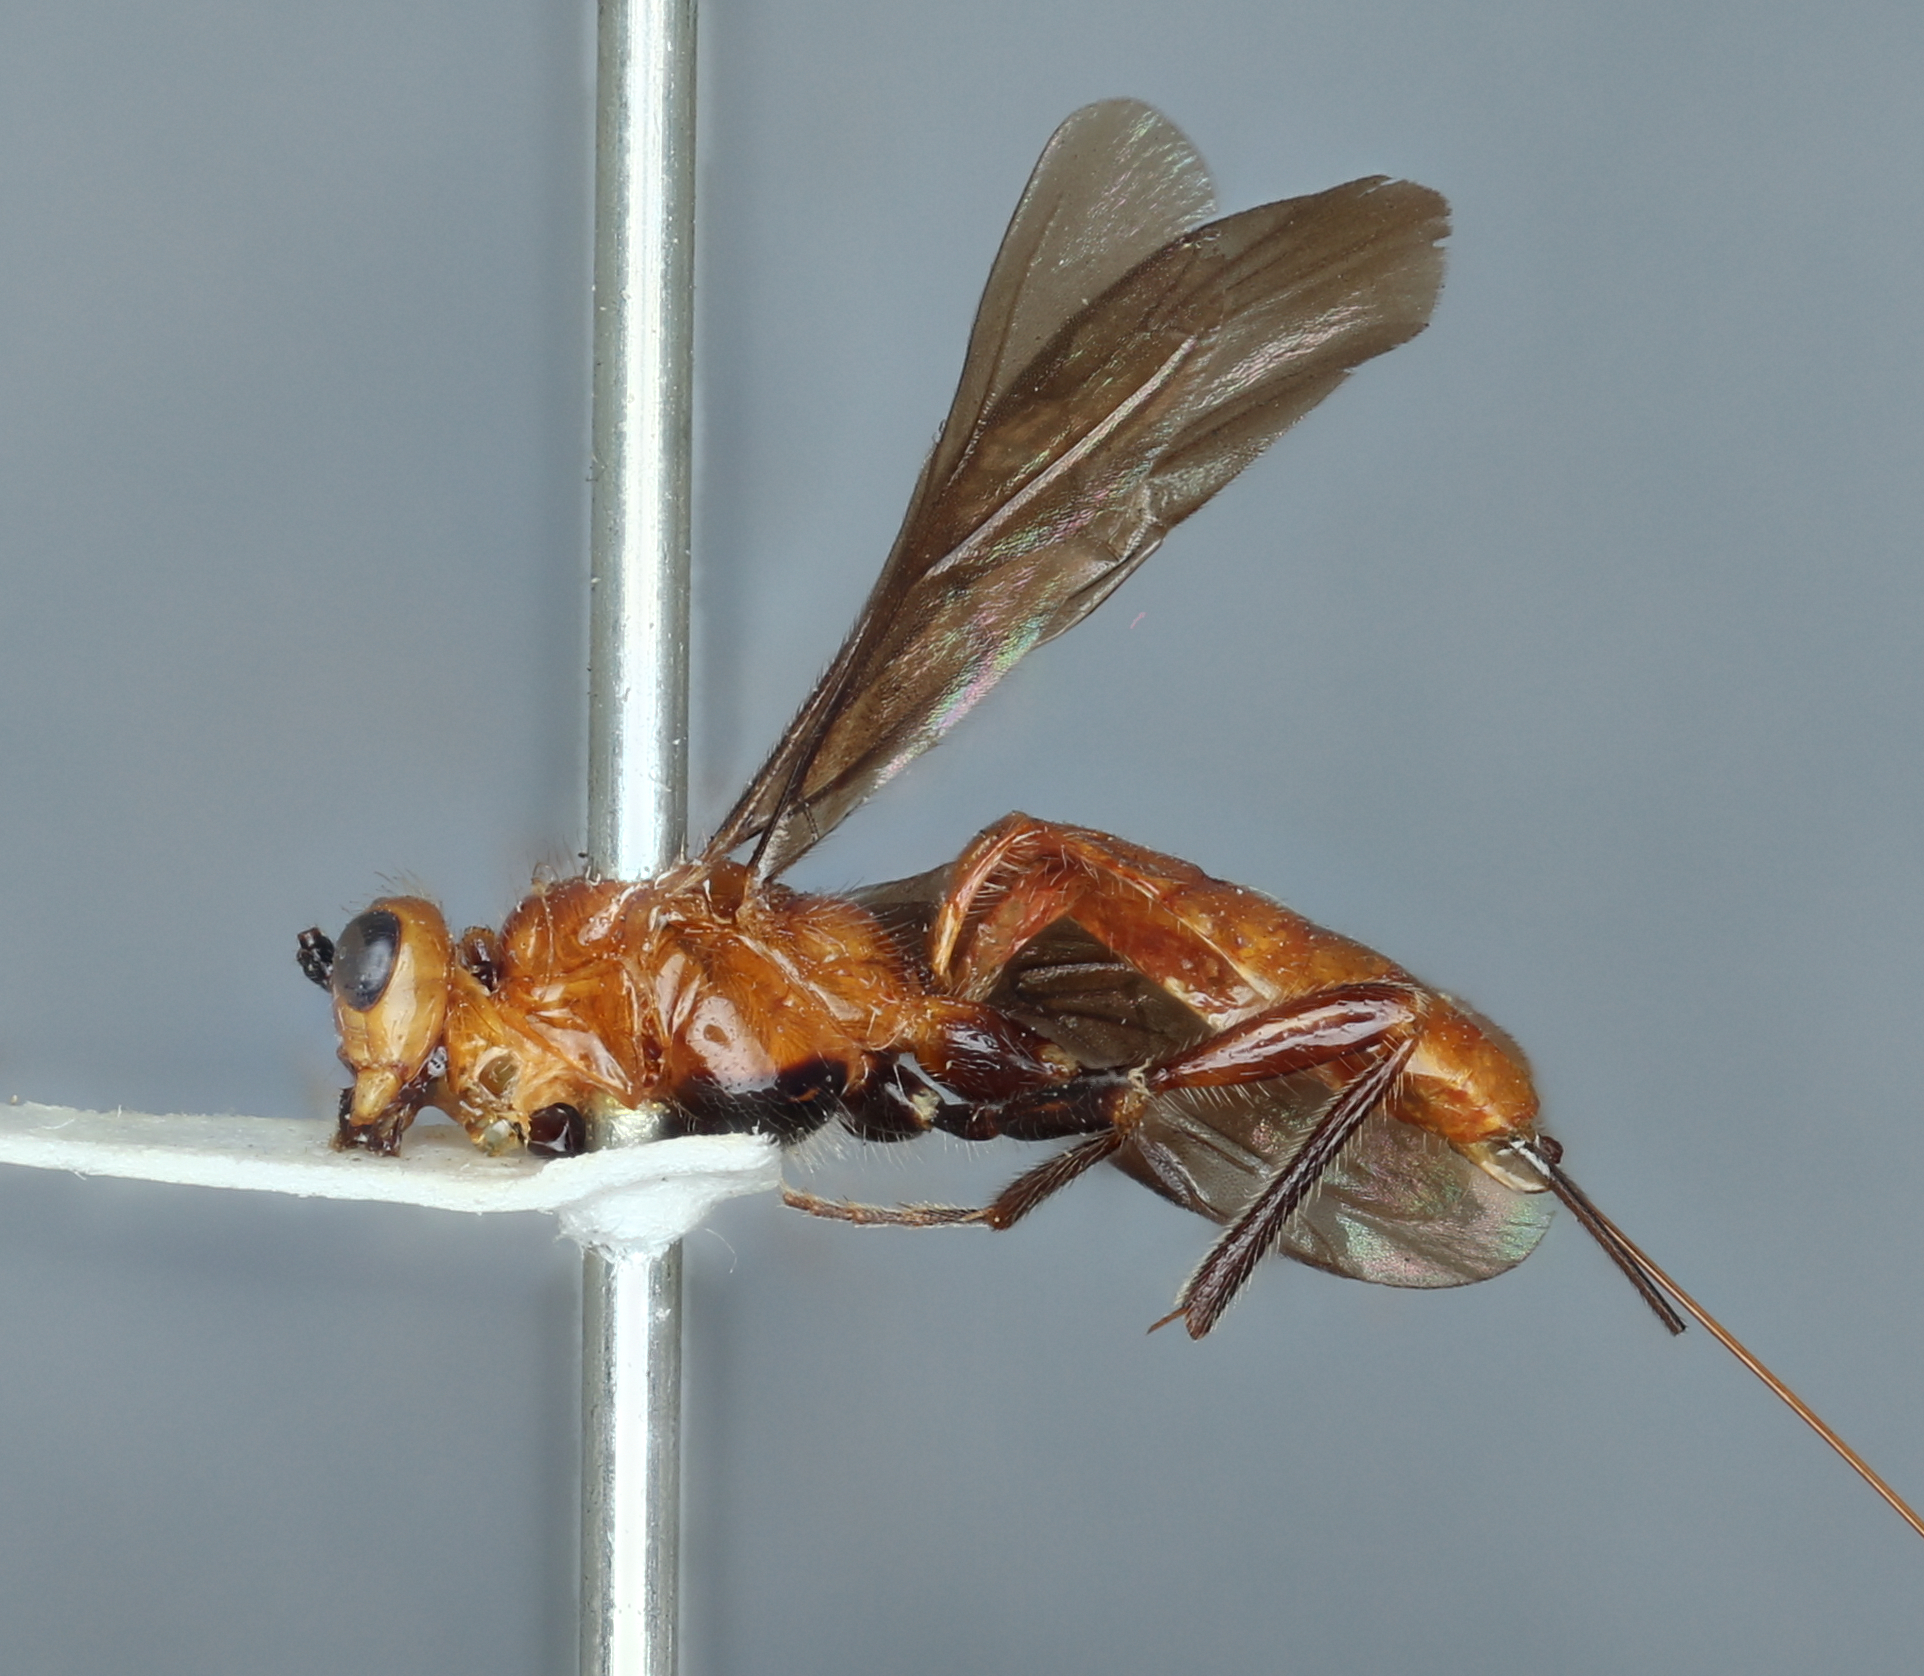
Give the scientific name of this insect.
Vipio coloradensis
